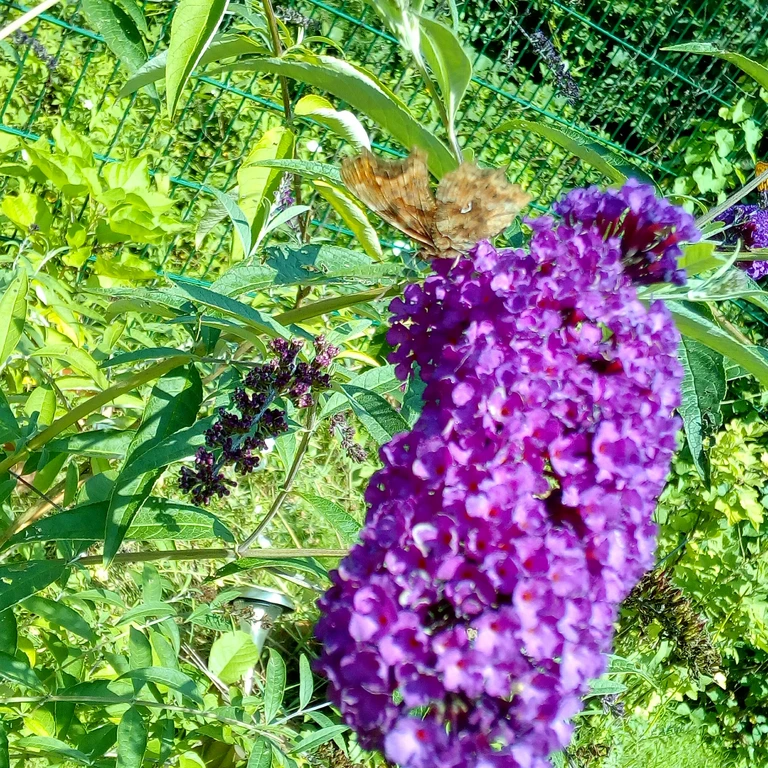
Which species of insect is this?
Polygonia c-album
